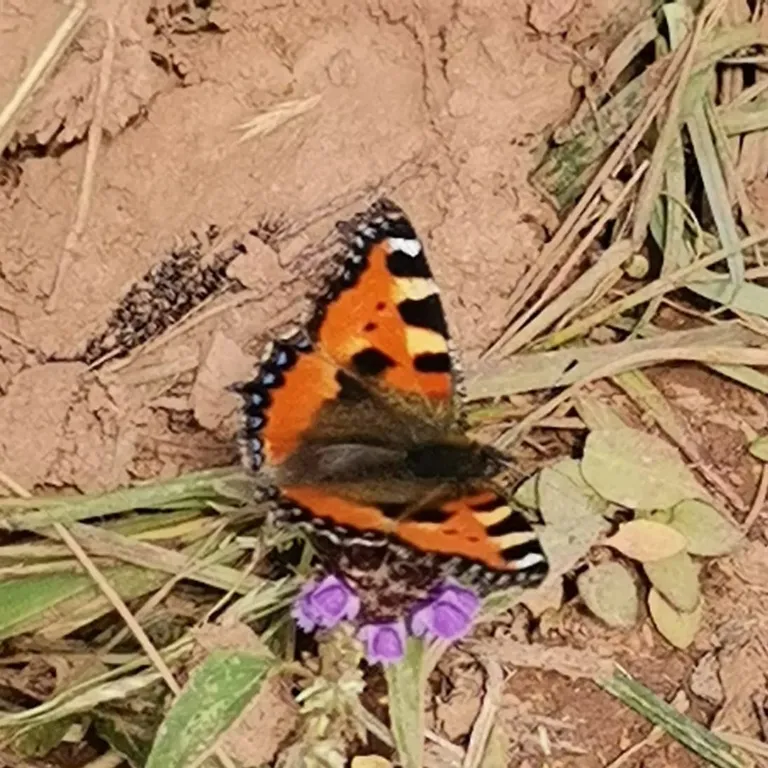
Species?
Aglais urticae
